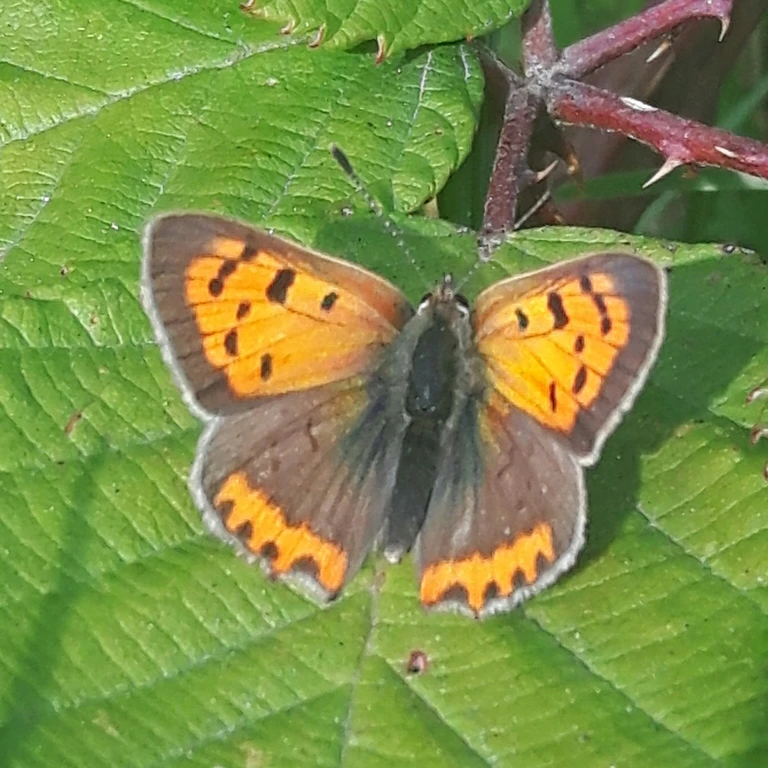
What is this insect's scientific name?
Lycaena phlaeas
